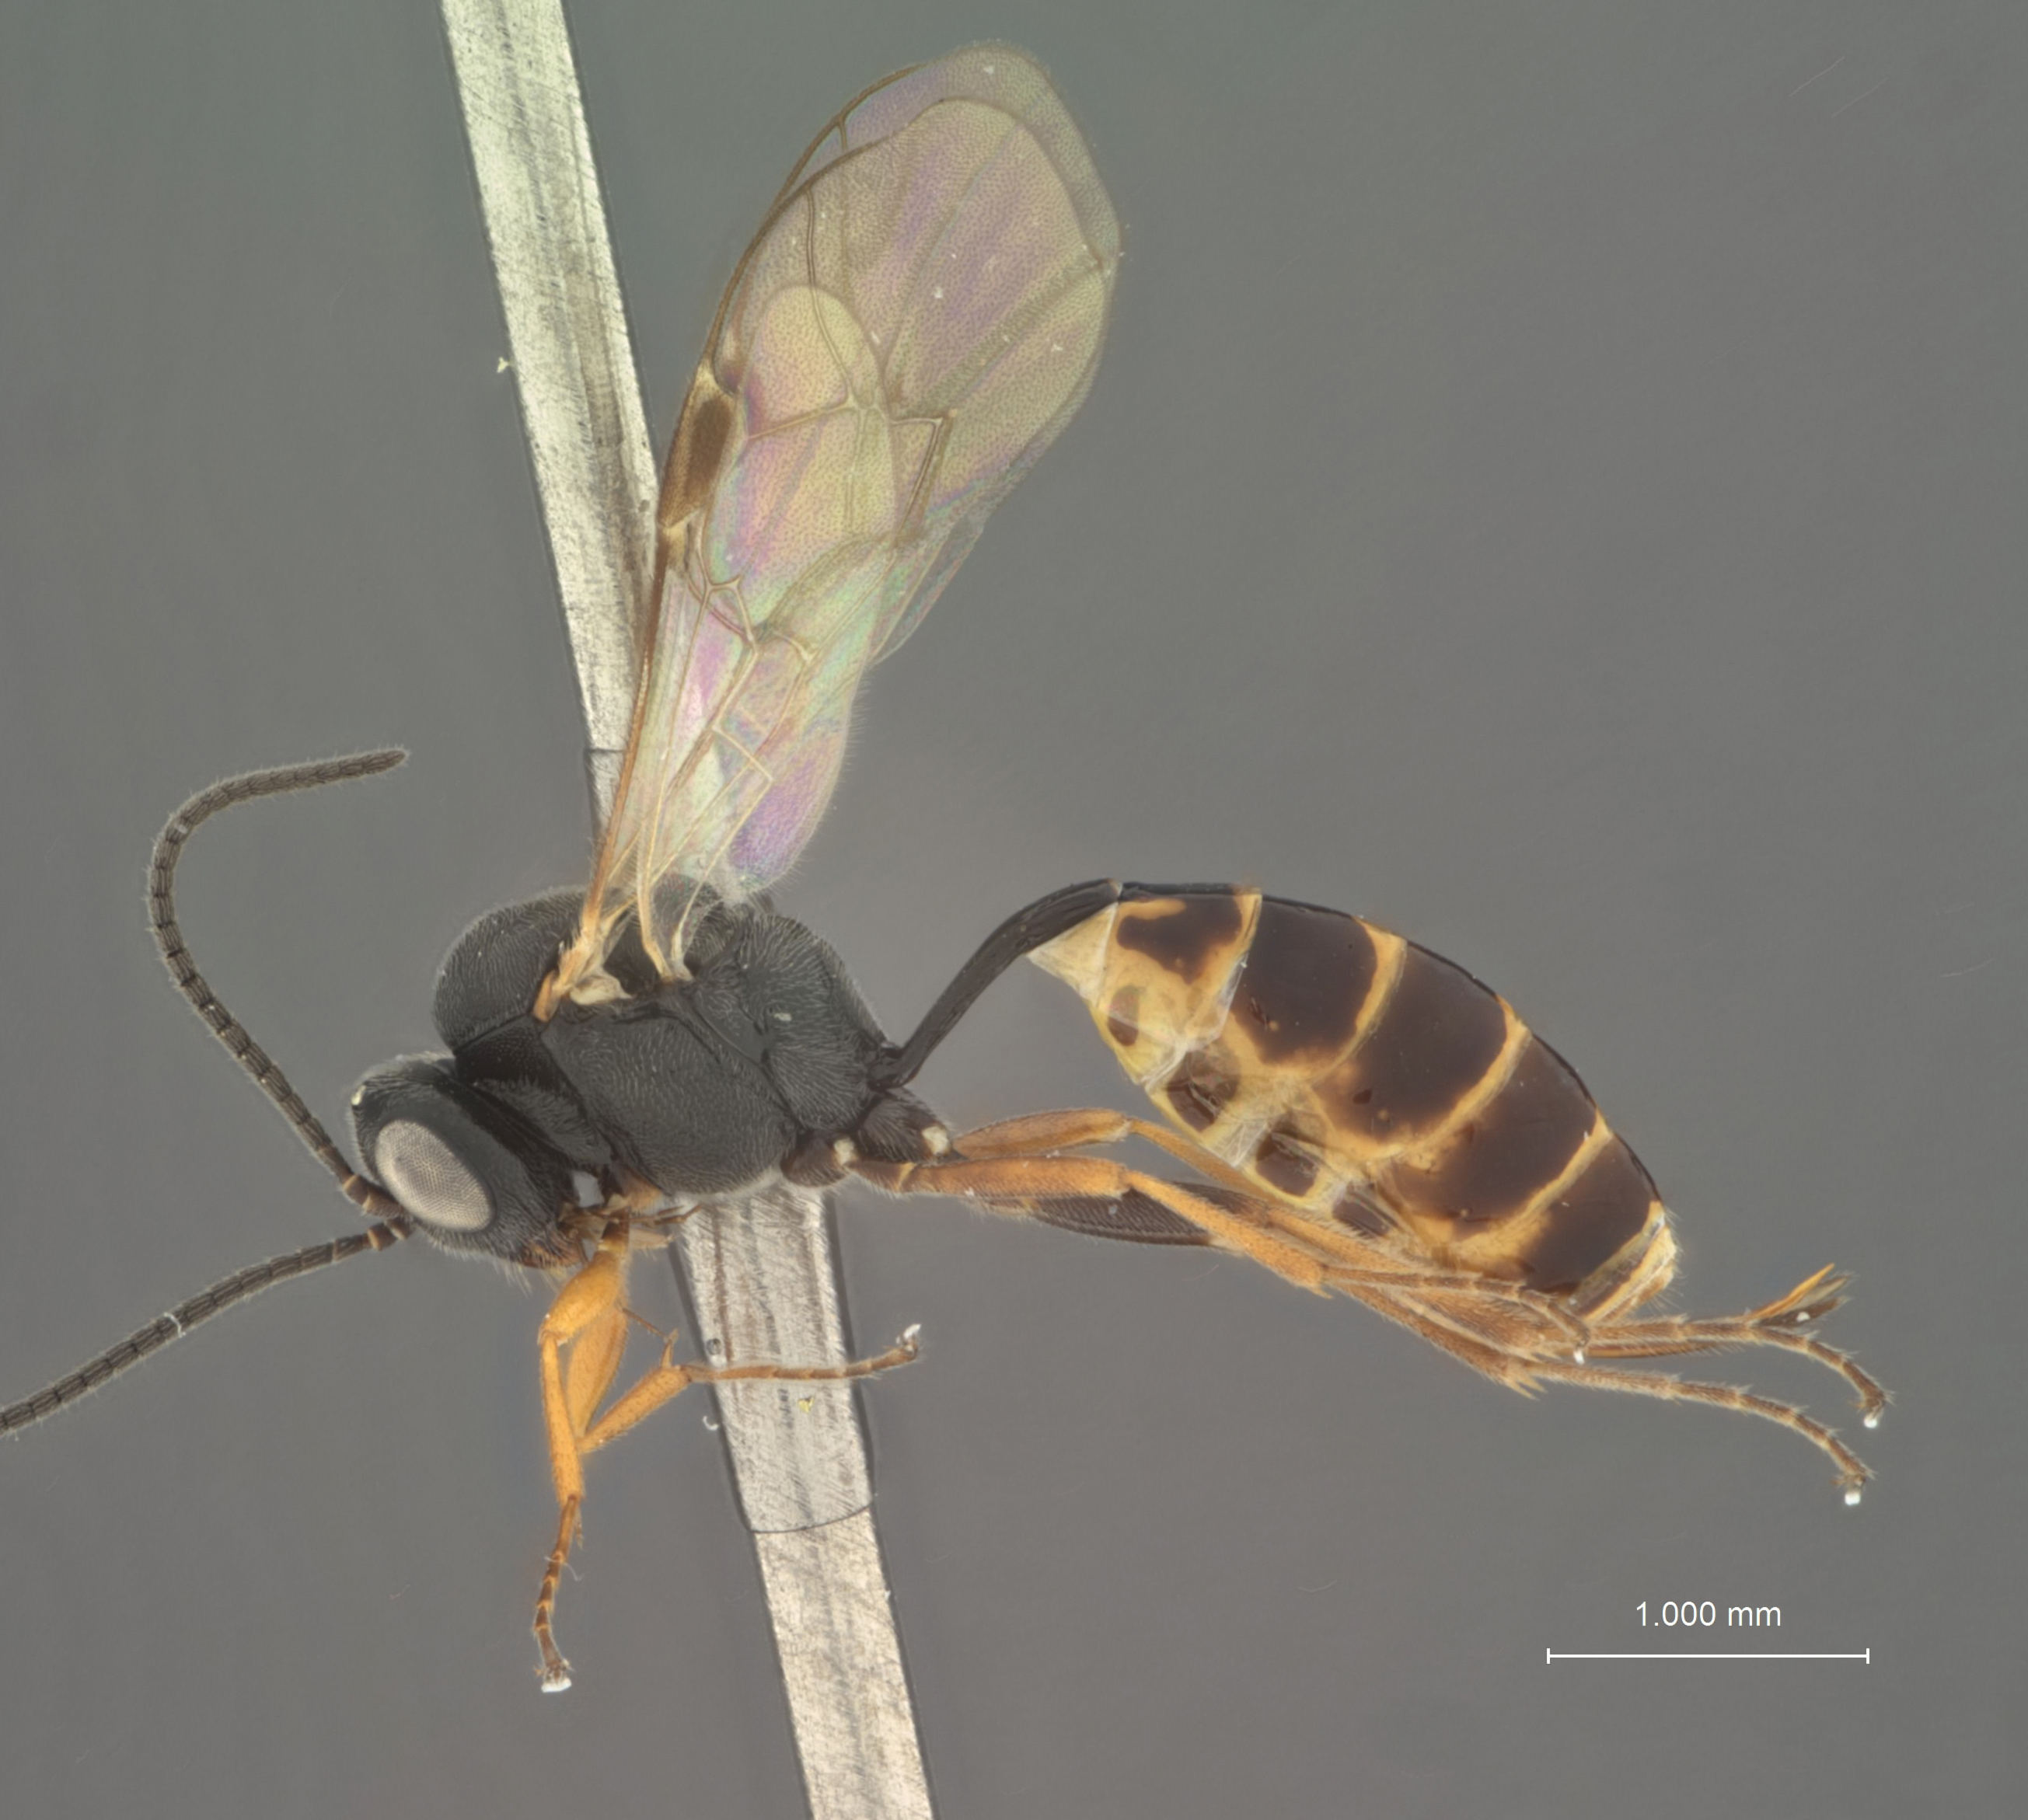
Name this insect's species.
Draparsis temporalis
